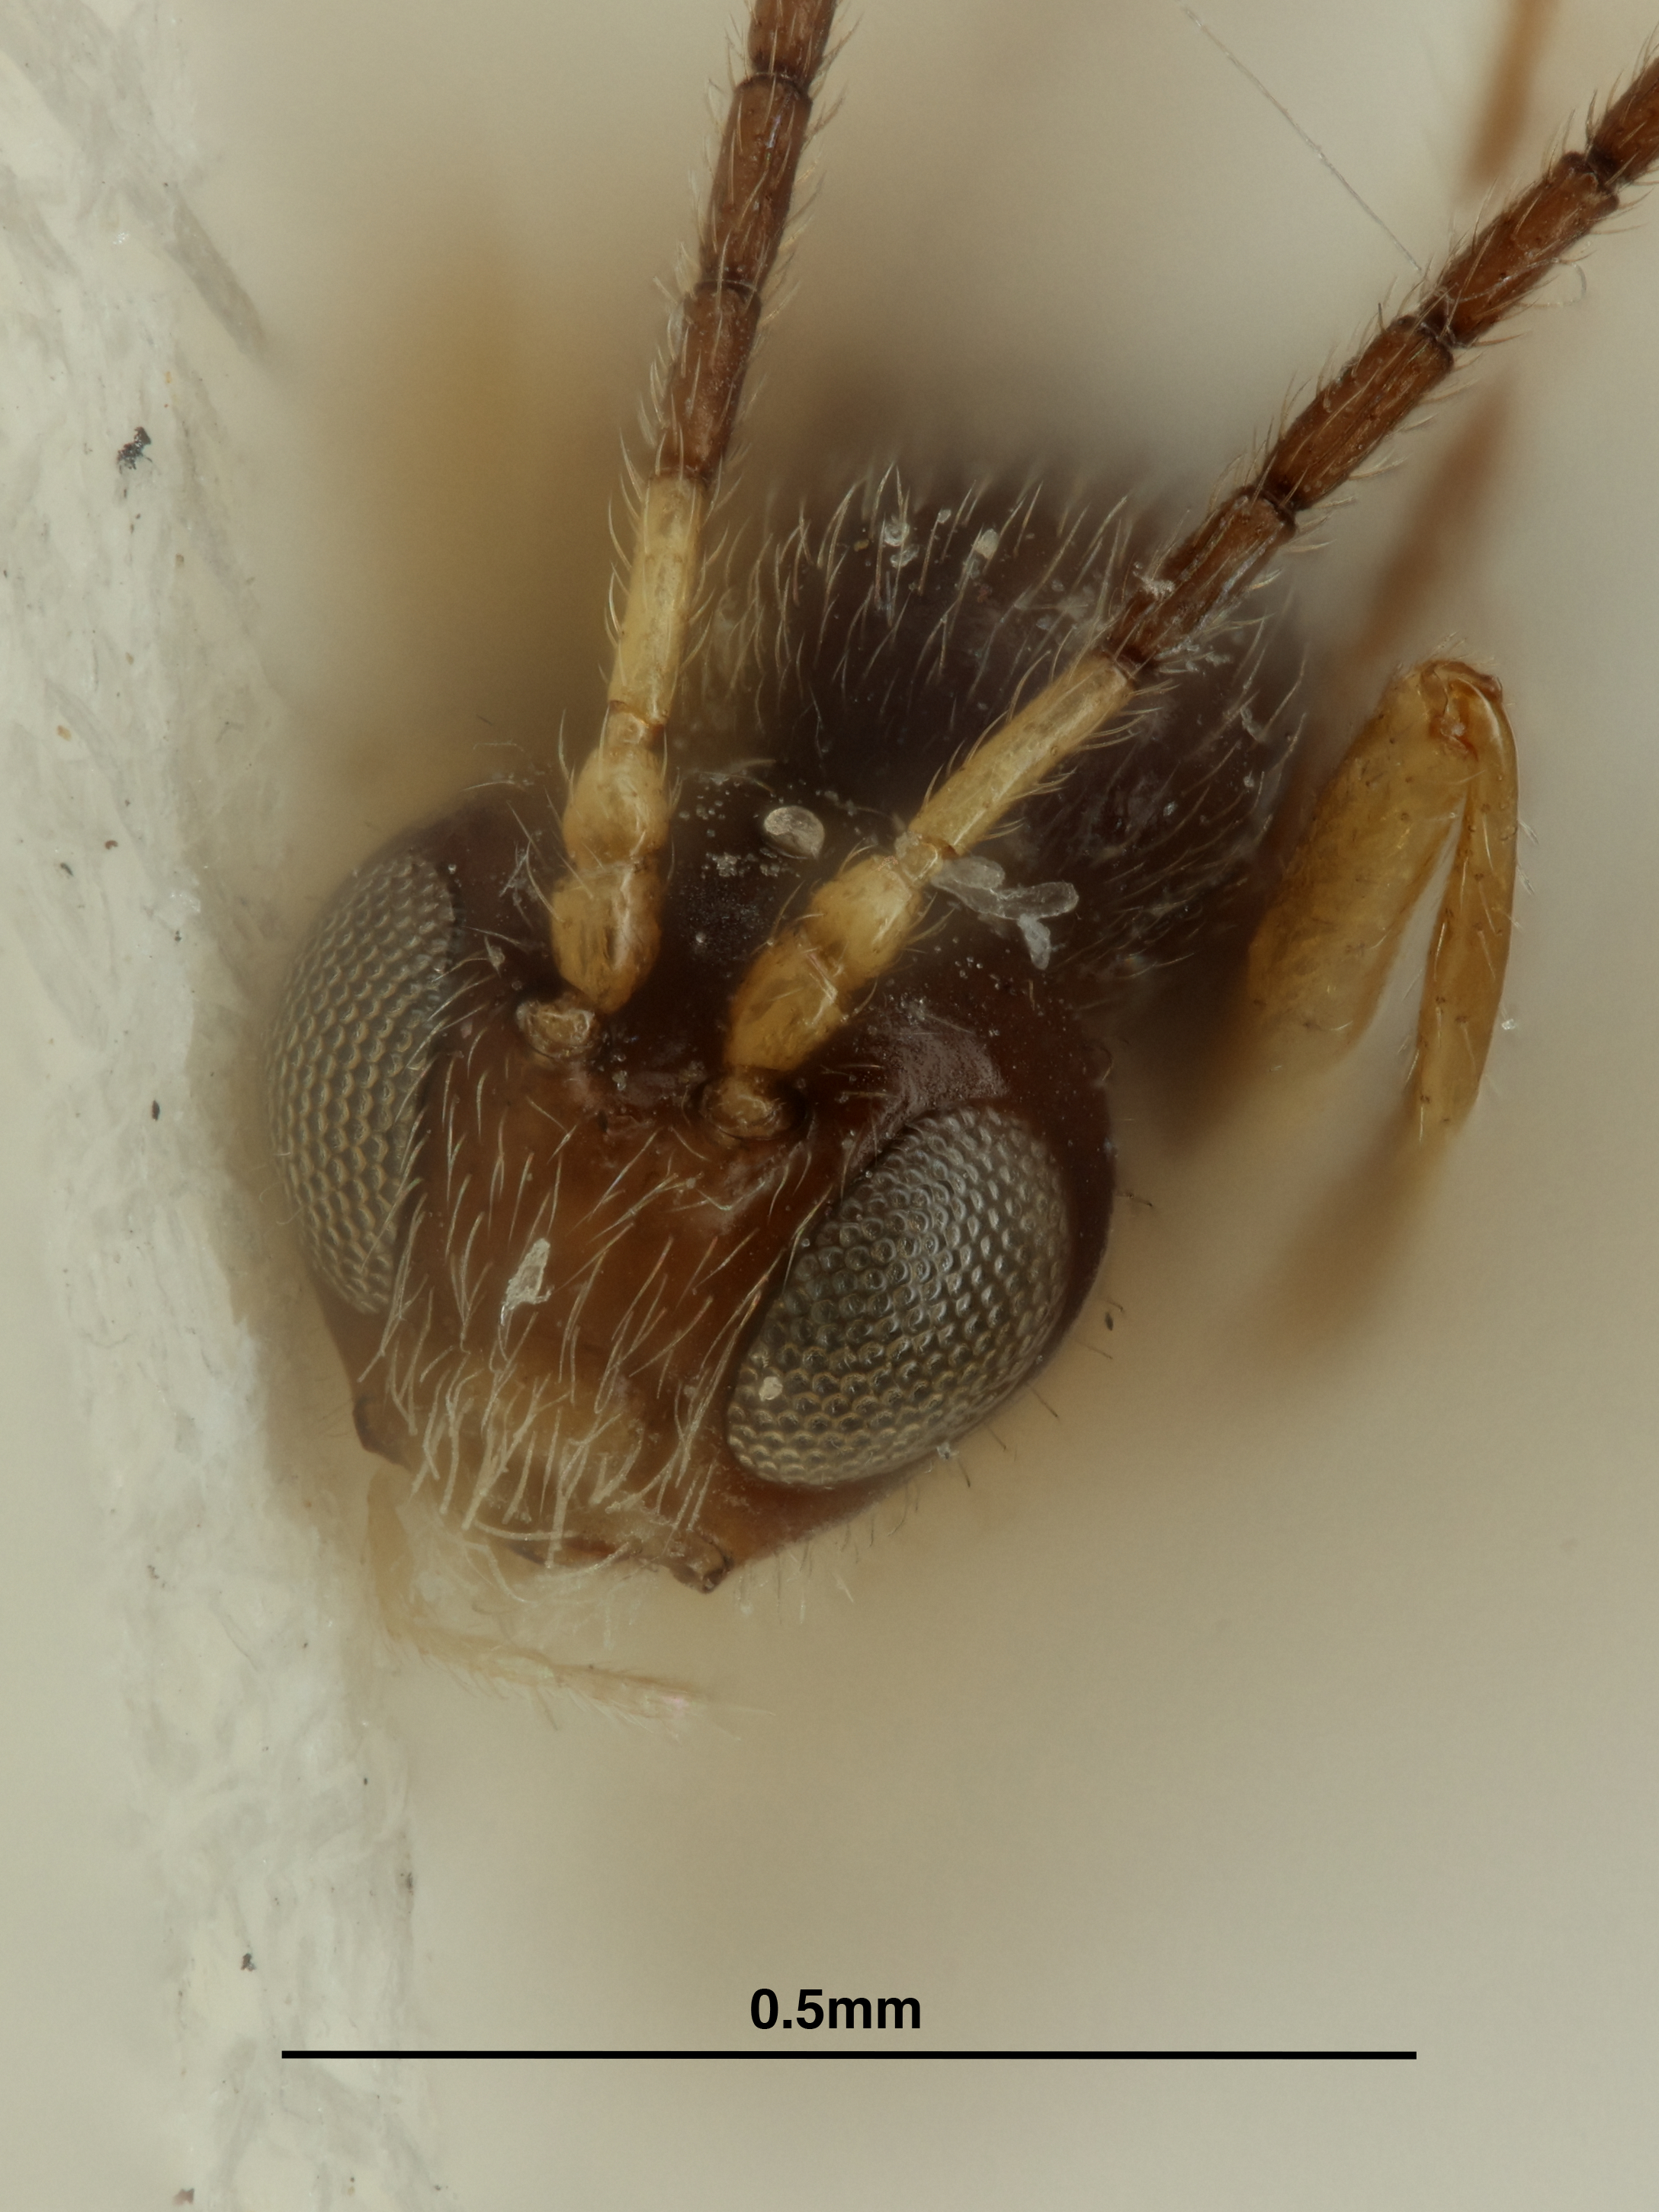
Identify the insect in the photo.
Praon yakimanum
